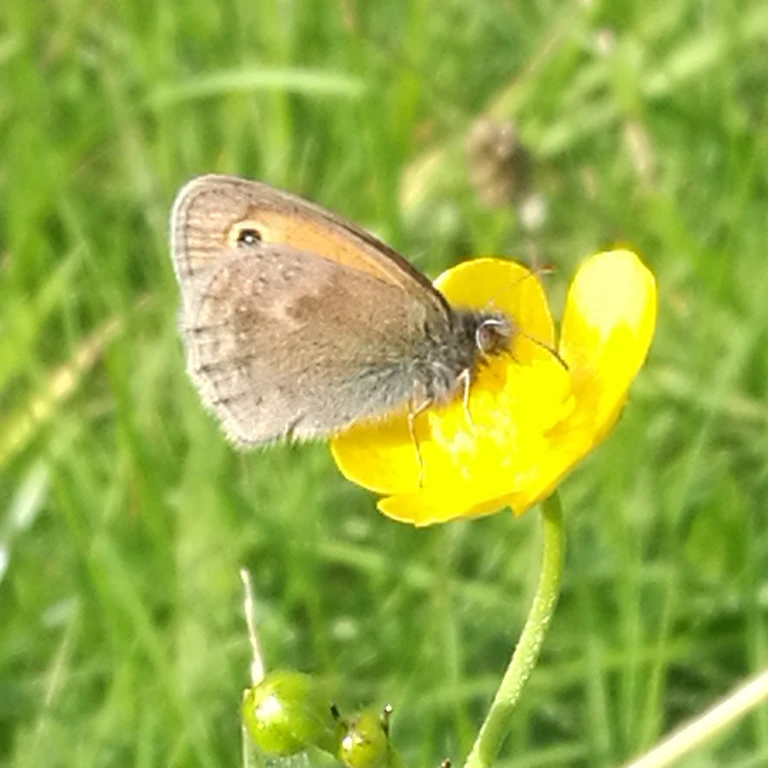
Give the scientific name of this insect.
Coenonympha pamphilus
